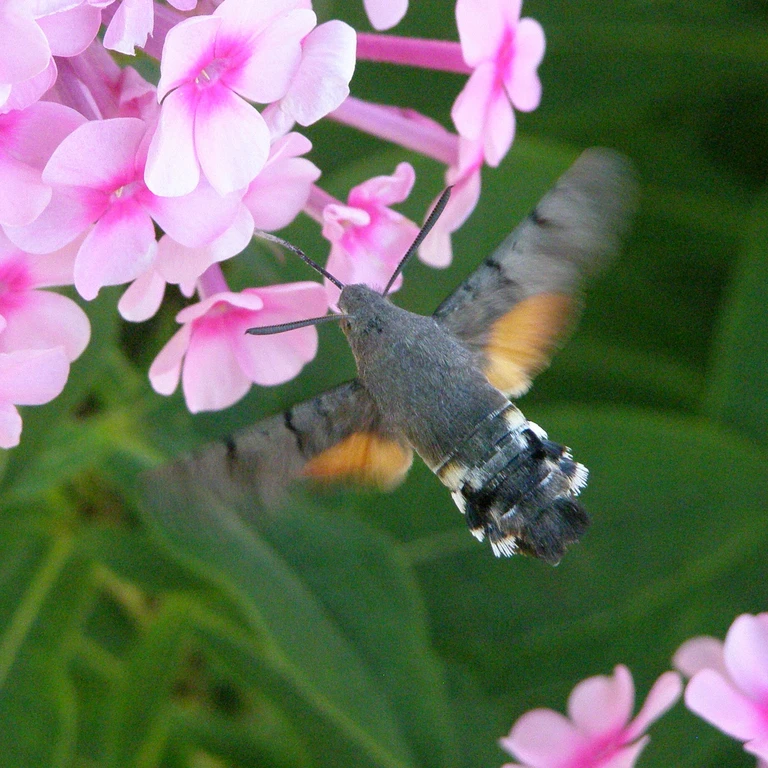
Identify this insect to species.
Macroglossum stellatarum
